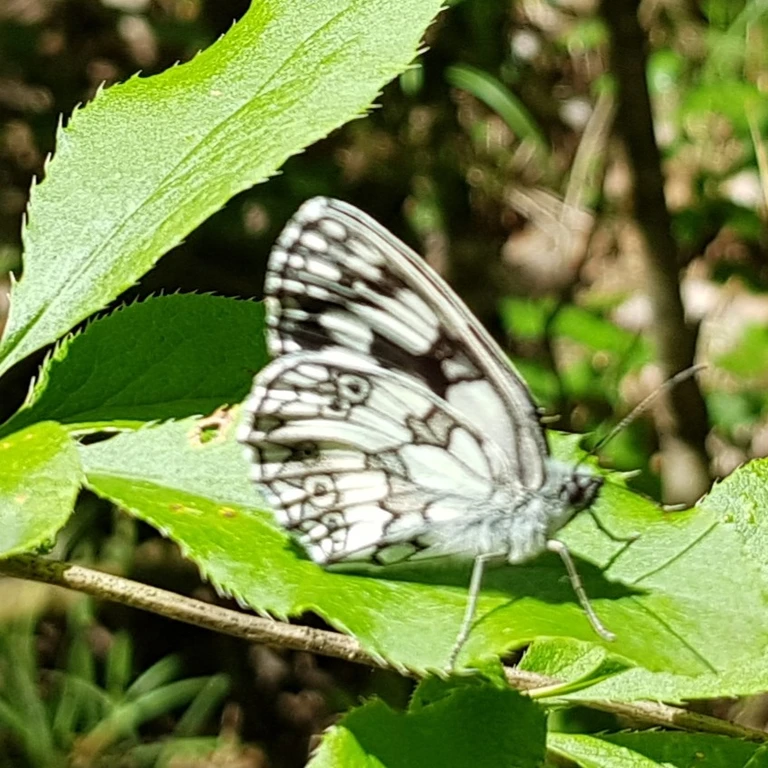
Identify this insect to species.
Melanargia galathea
